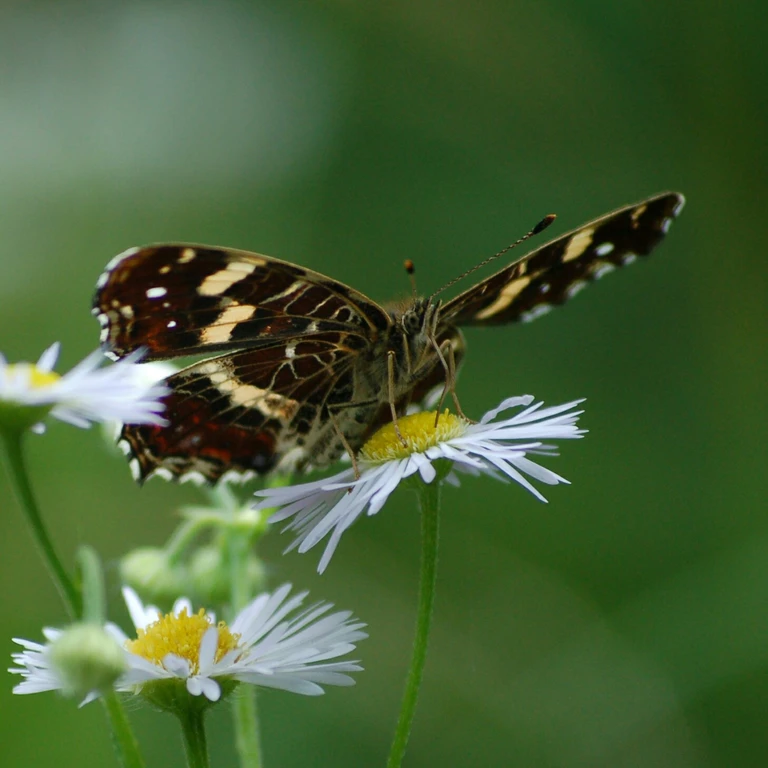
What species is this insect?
Araschnia levana
